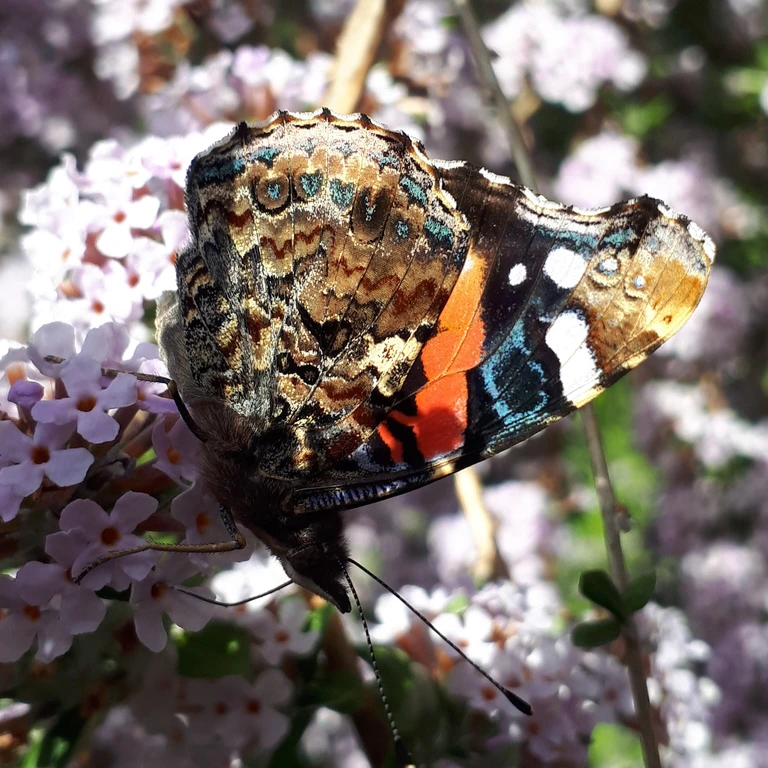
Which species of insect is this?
Vanessa atalanta
